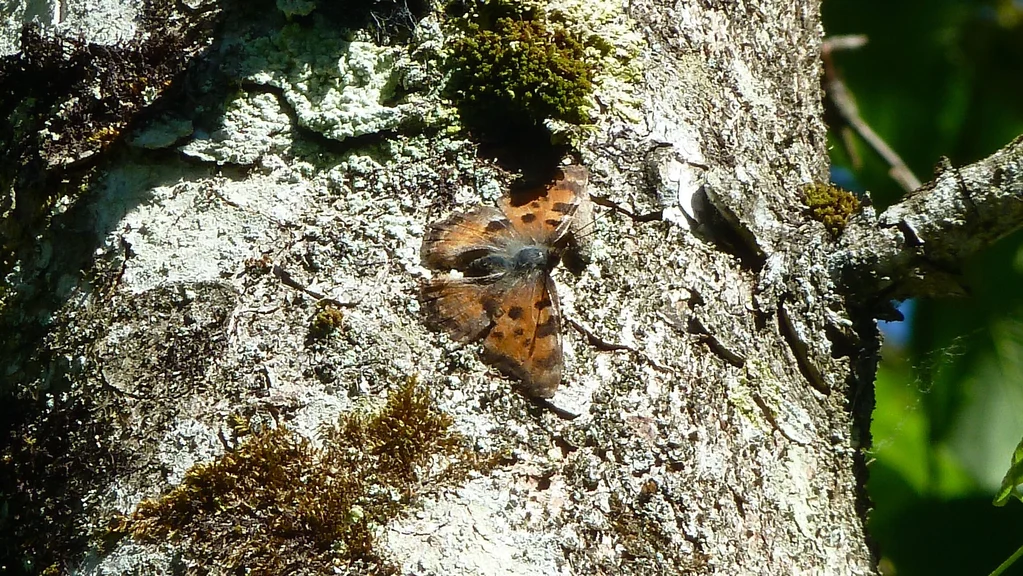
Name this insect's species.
Nymphalis polychloros
